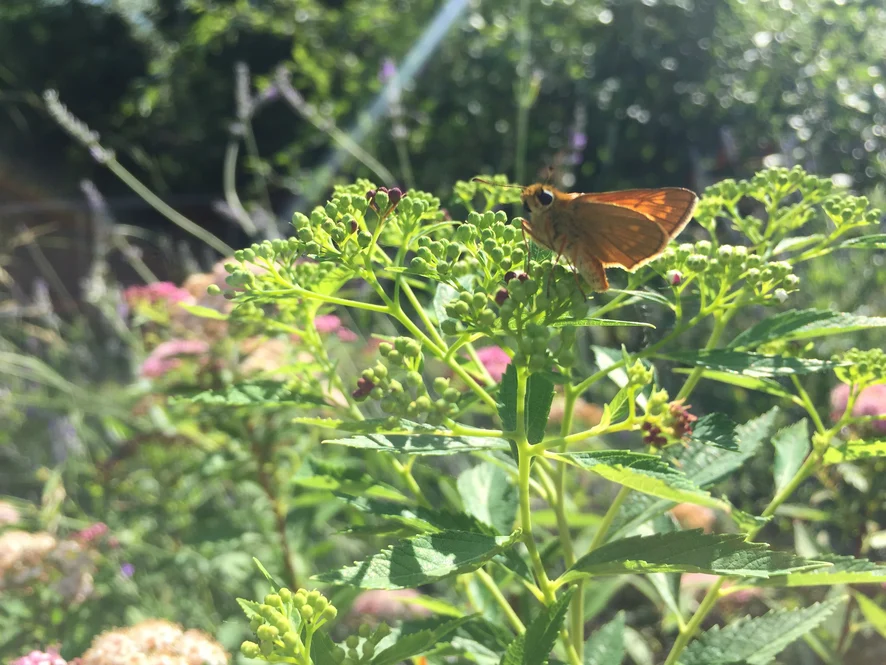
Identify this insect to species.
Ochlodes sylvanus (also Ochlodes venata)
